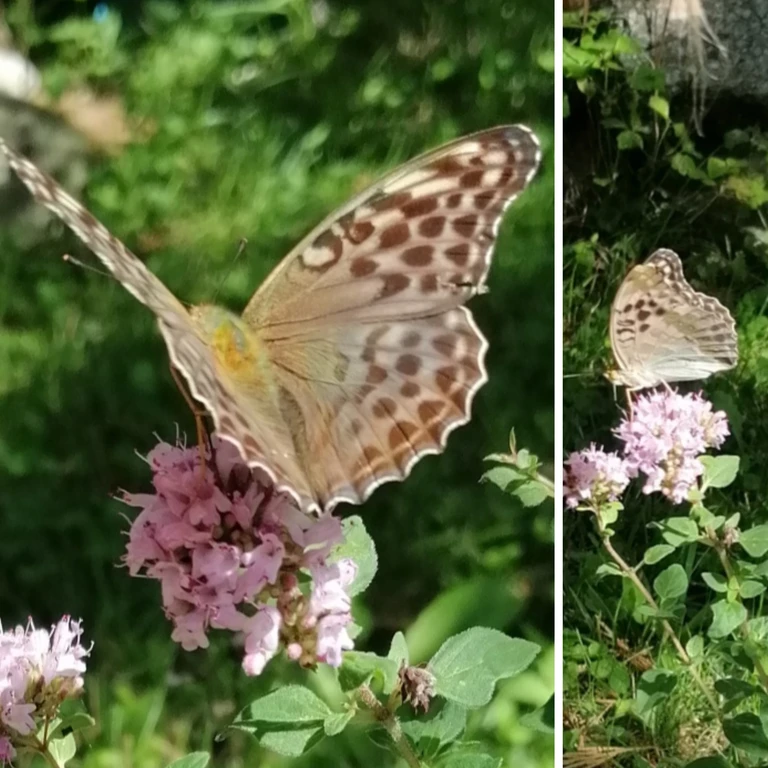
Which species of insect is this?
Argynnis paphia
